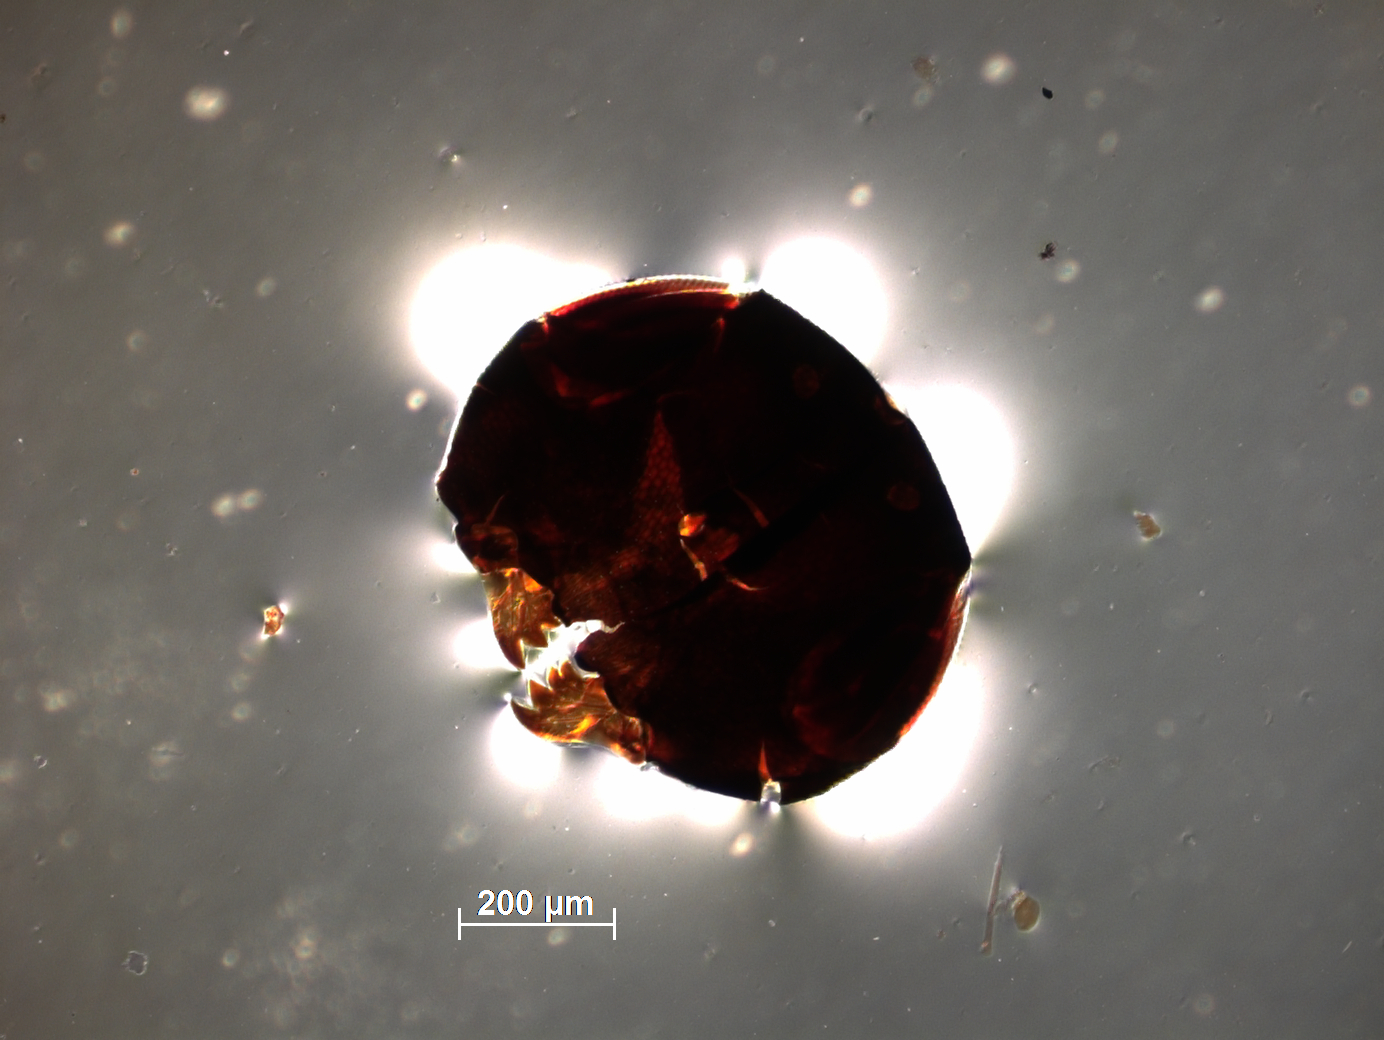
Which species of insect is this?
Pachyneuron deccanensis
